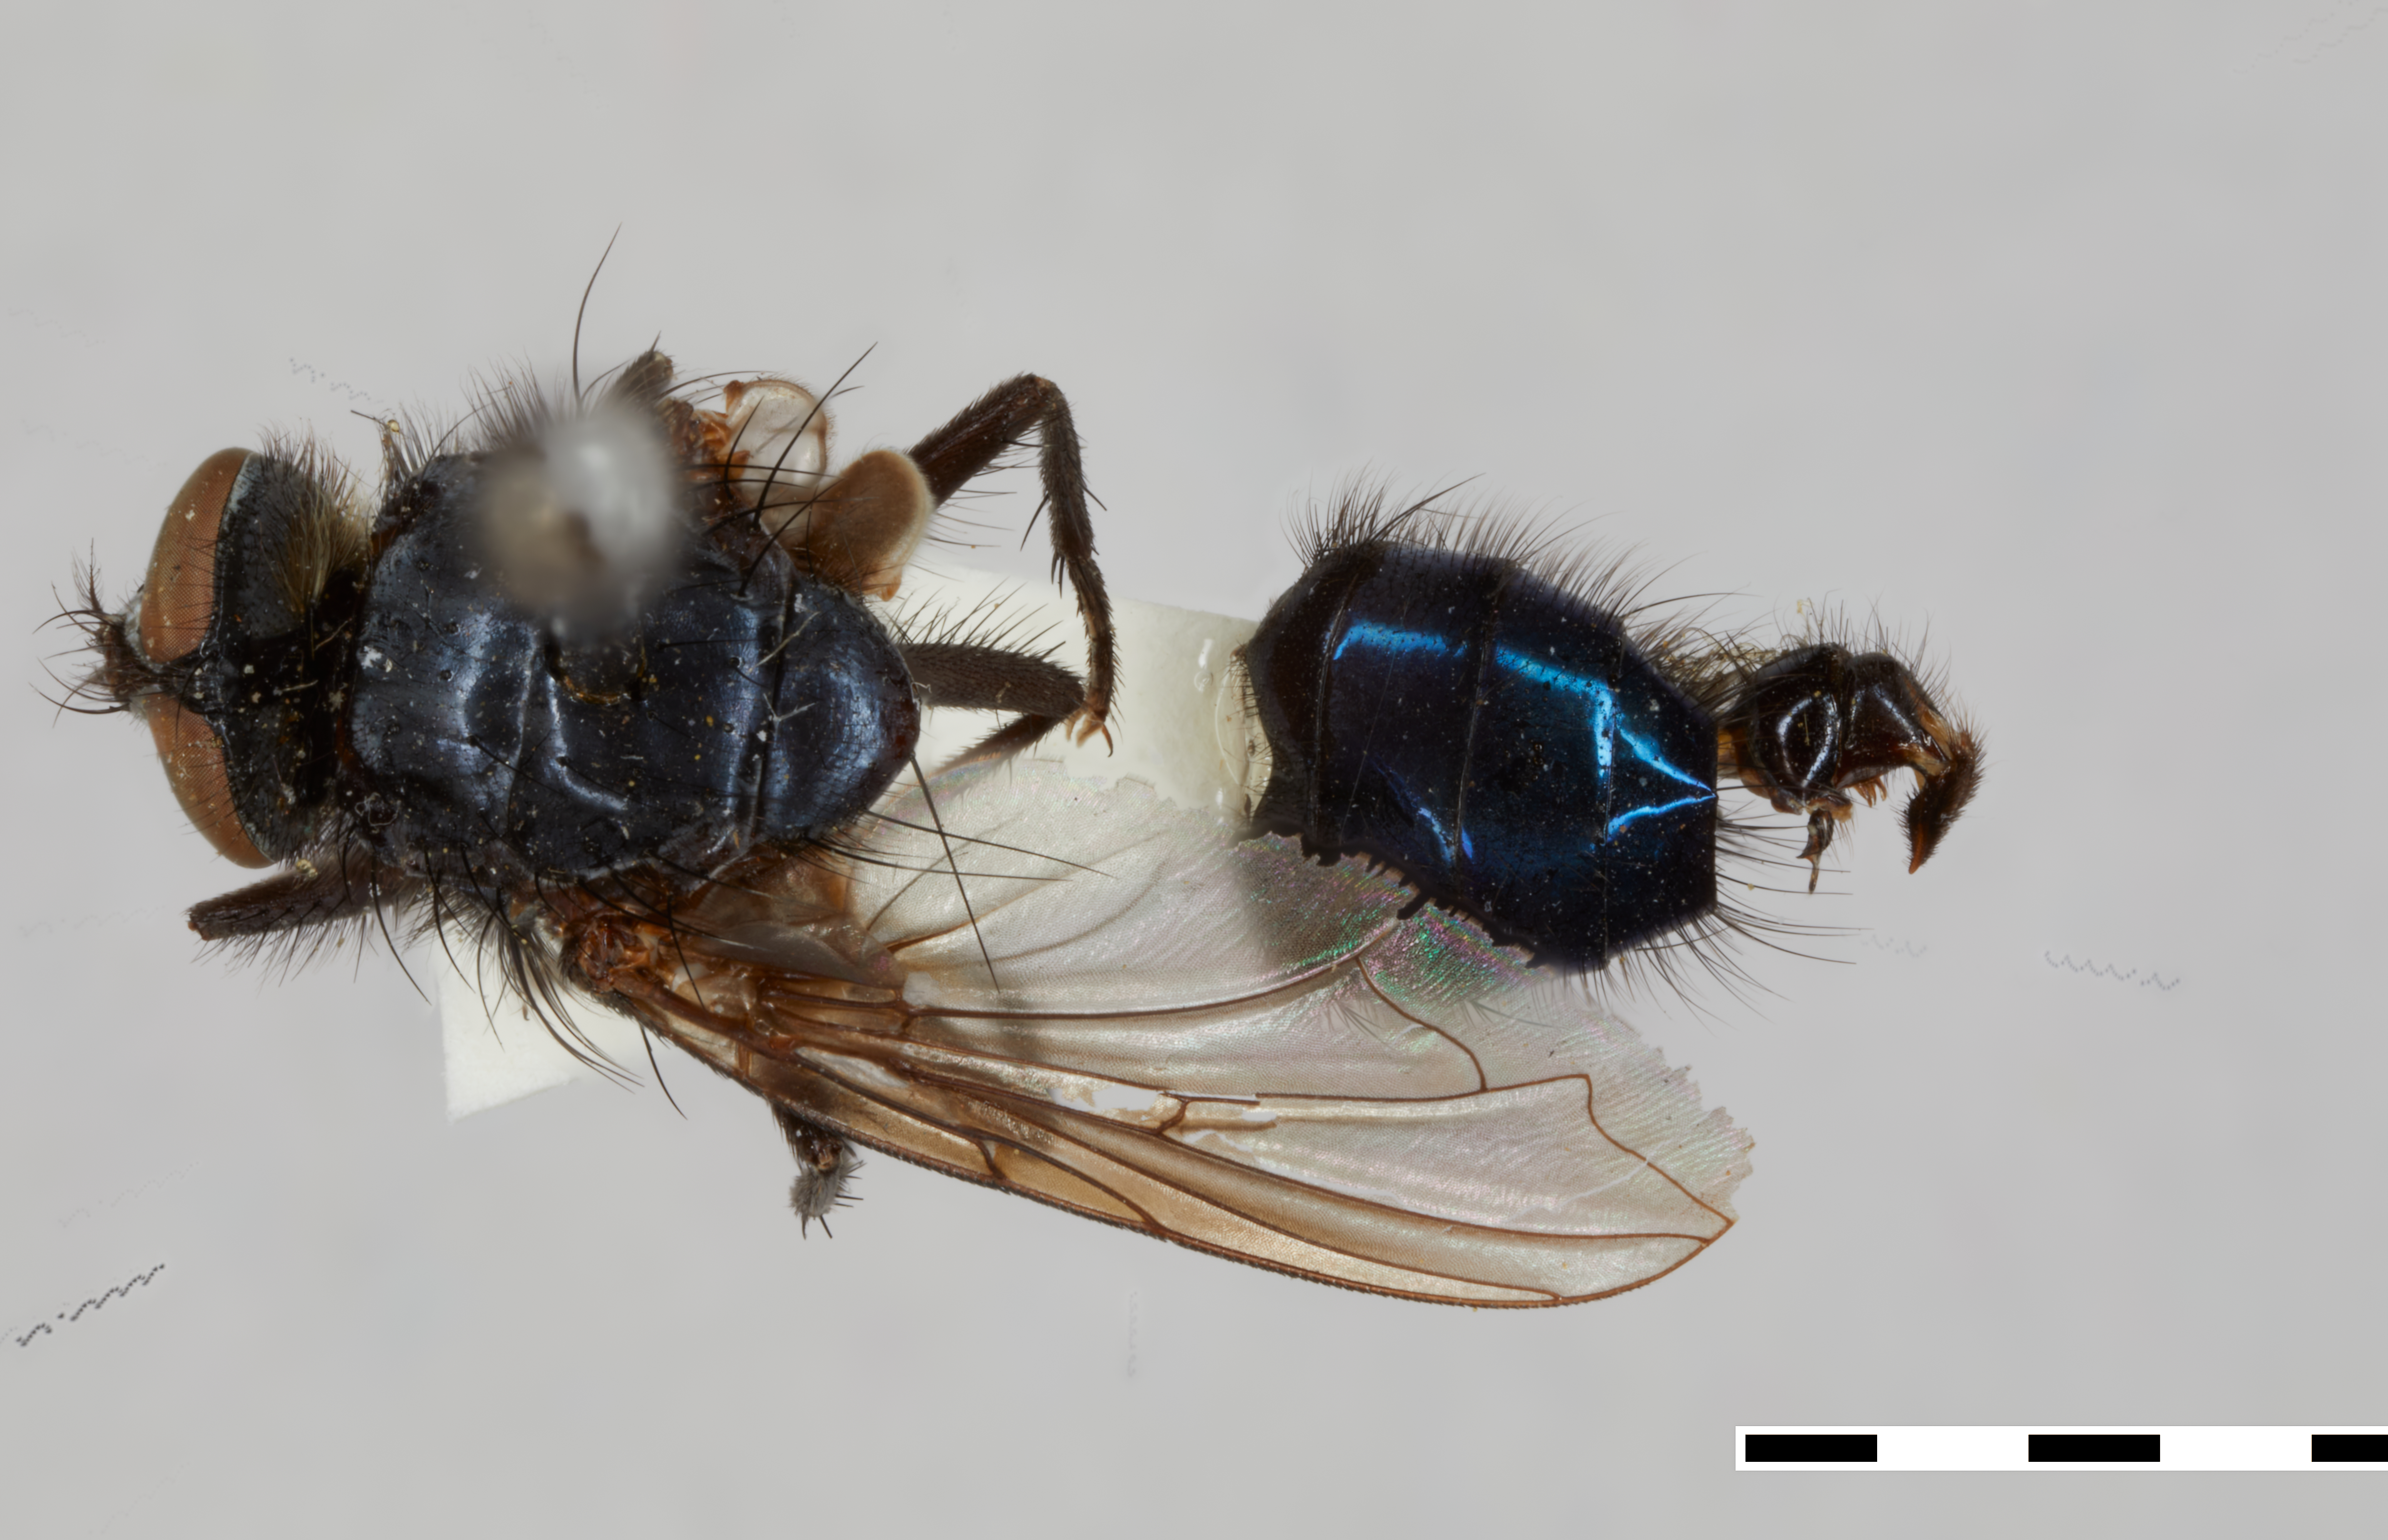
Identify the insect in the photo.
Steringomyia alaskensis (also Acronesia alaskensis)
